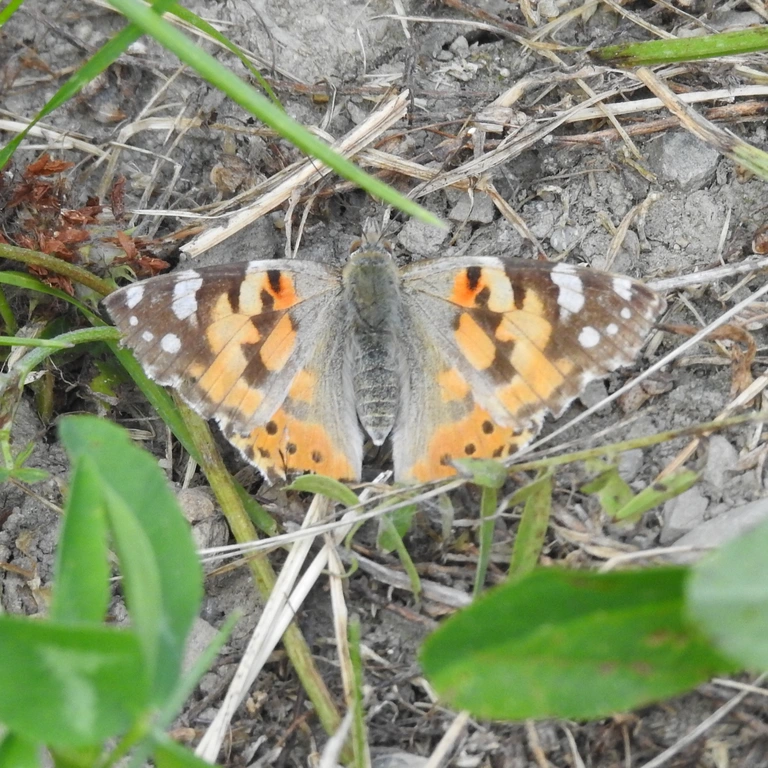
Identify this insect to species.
Vanessa cardui
